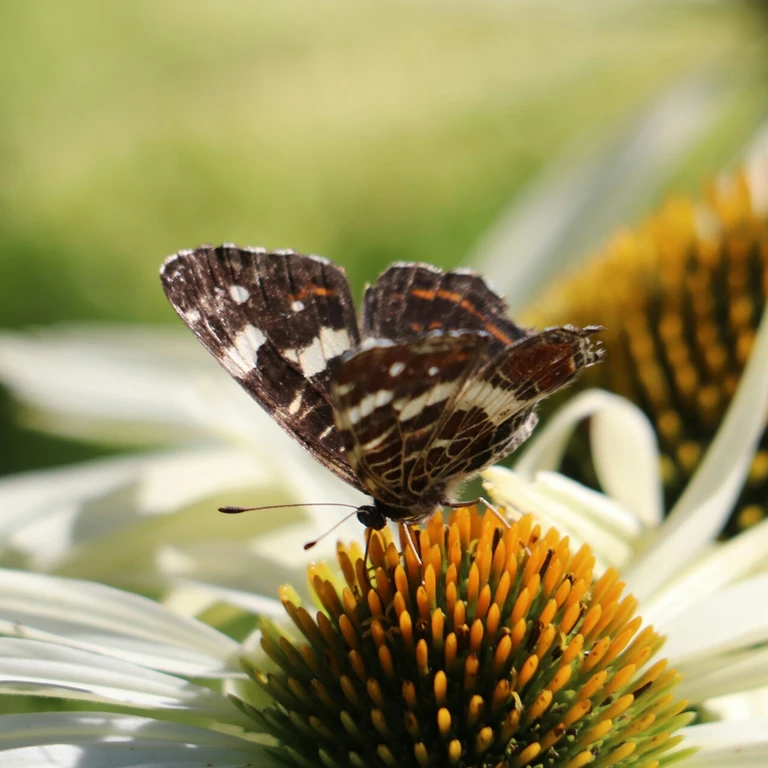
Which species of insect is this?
Araschnia levana
